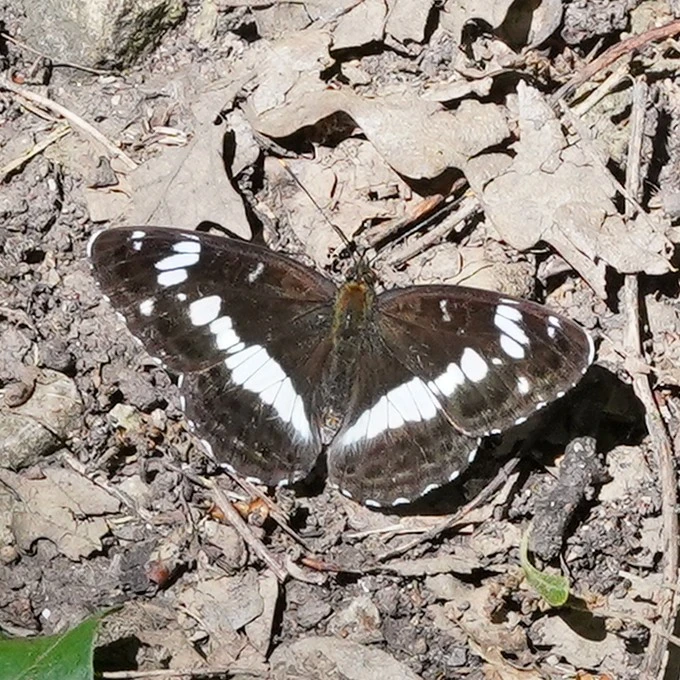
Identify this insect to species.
Limenitis camilla (also Ladoga camilla)
